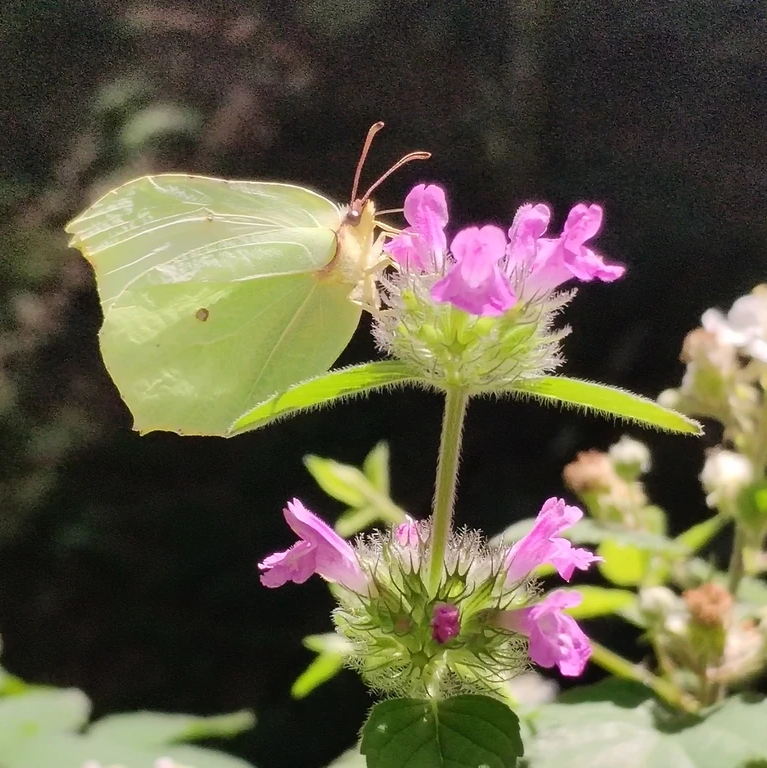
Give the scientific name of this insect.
Gonepteryx rhamni
